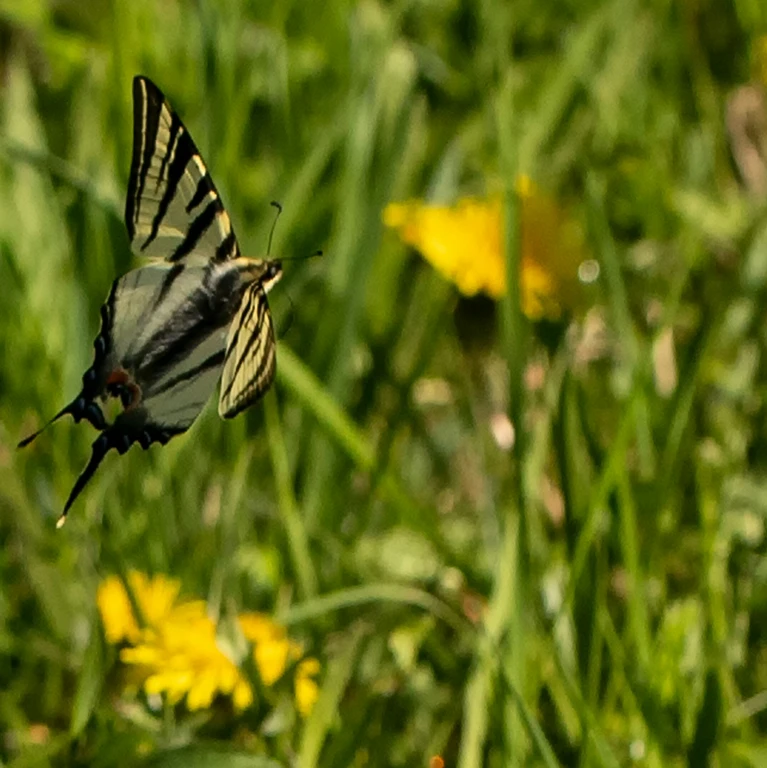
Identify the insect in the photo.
Iphiclides podalirius
